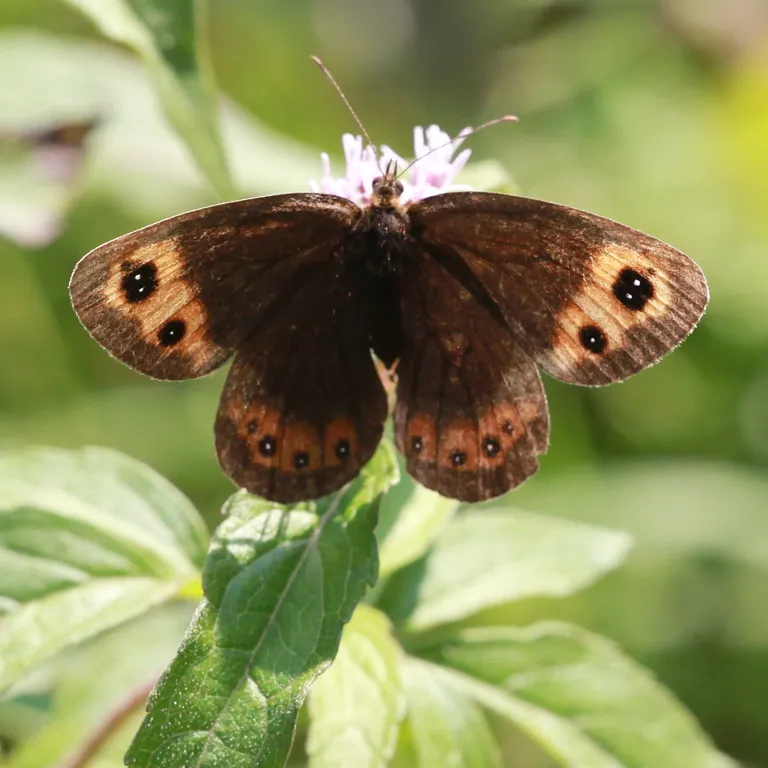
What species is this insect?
Erebia aethiops
